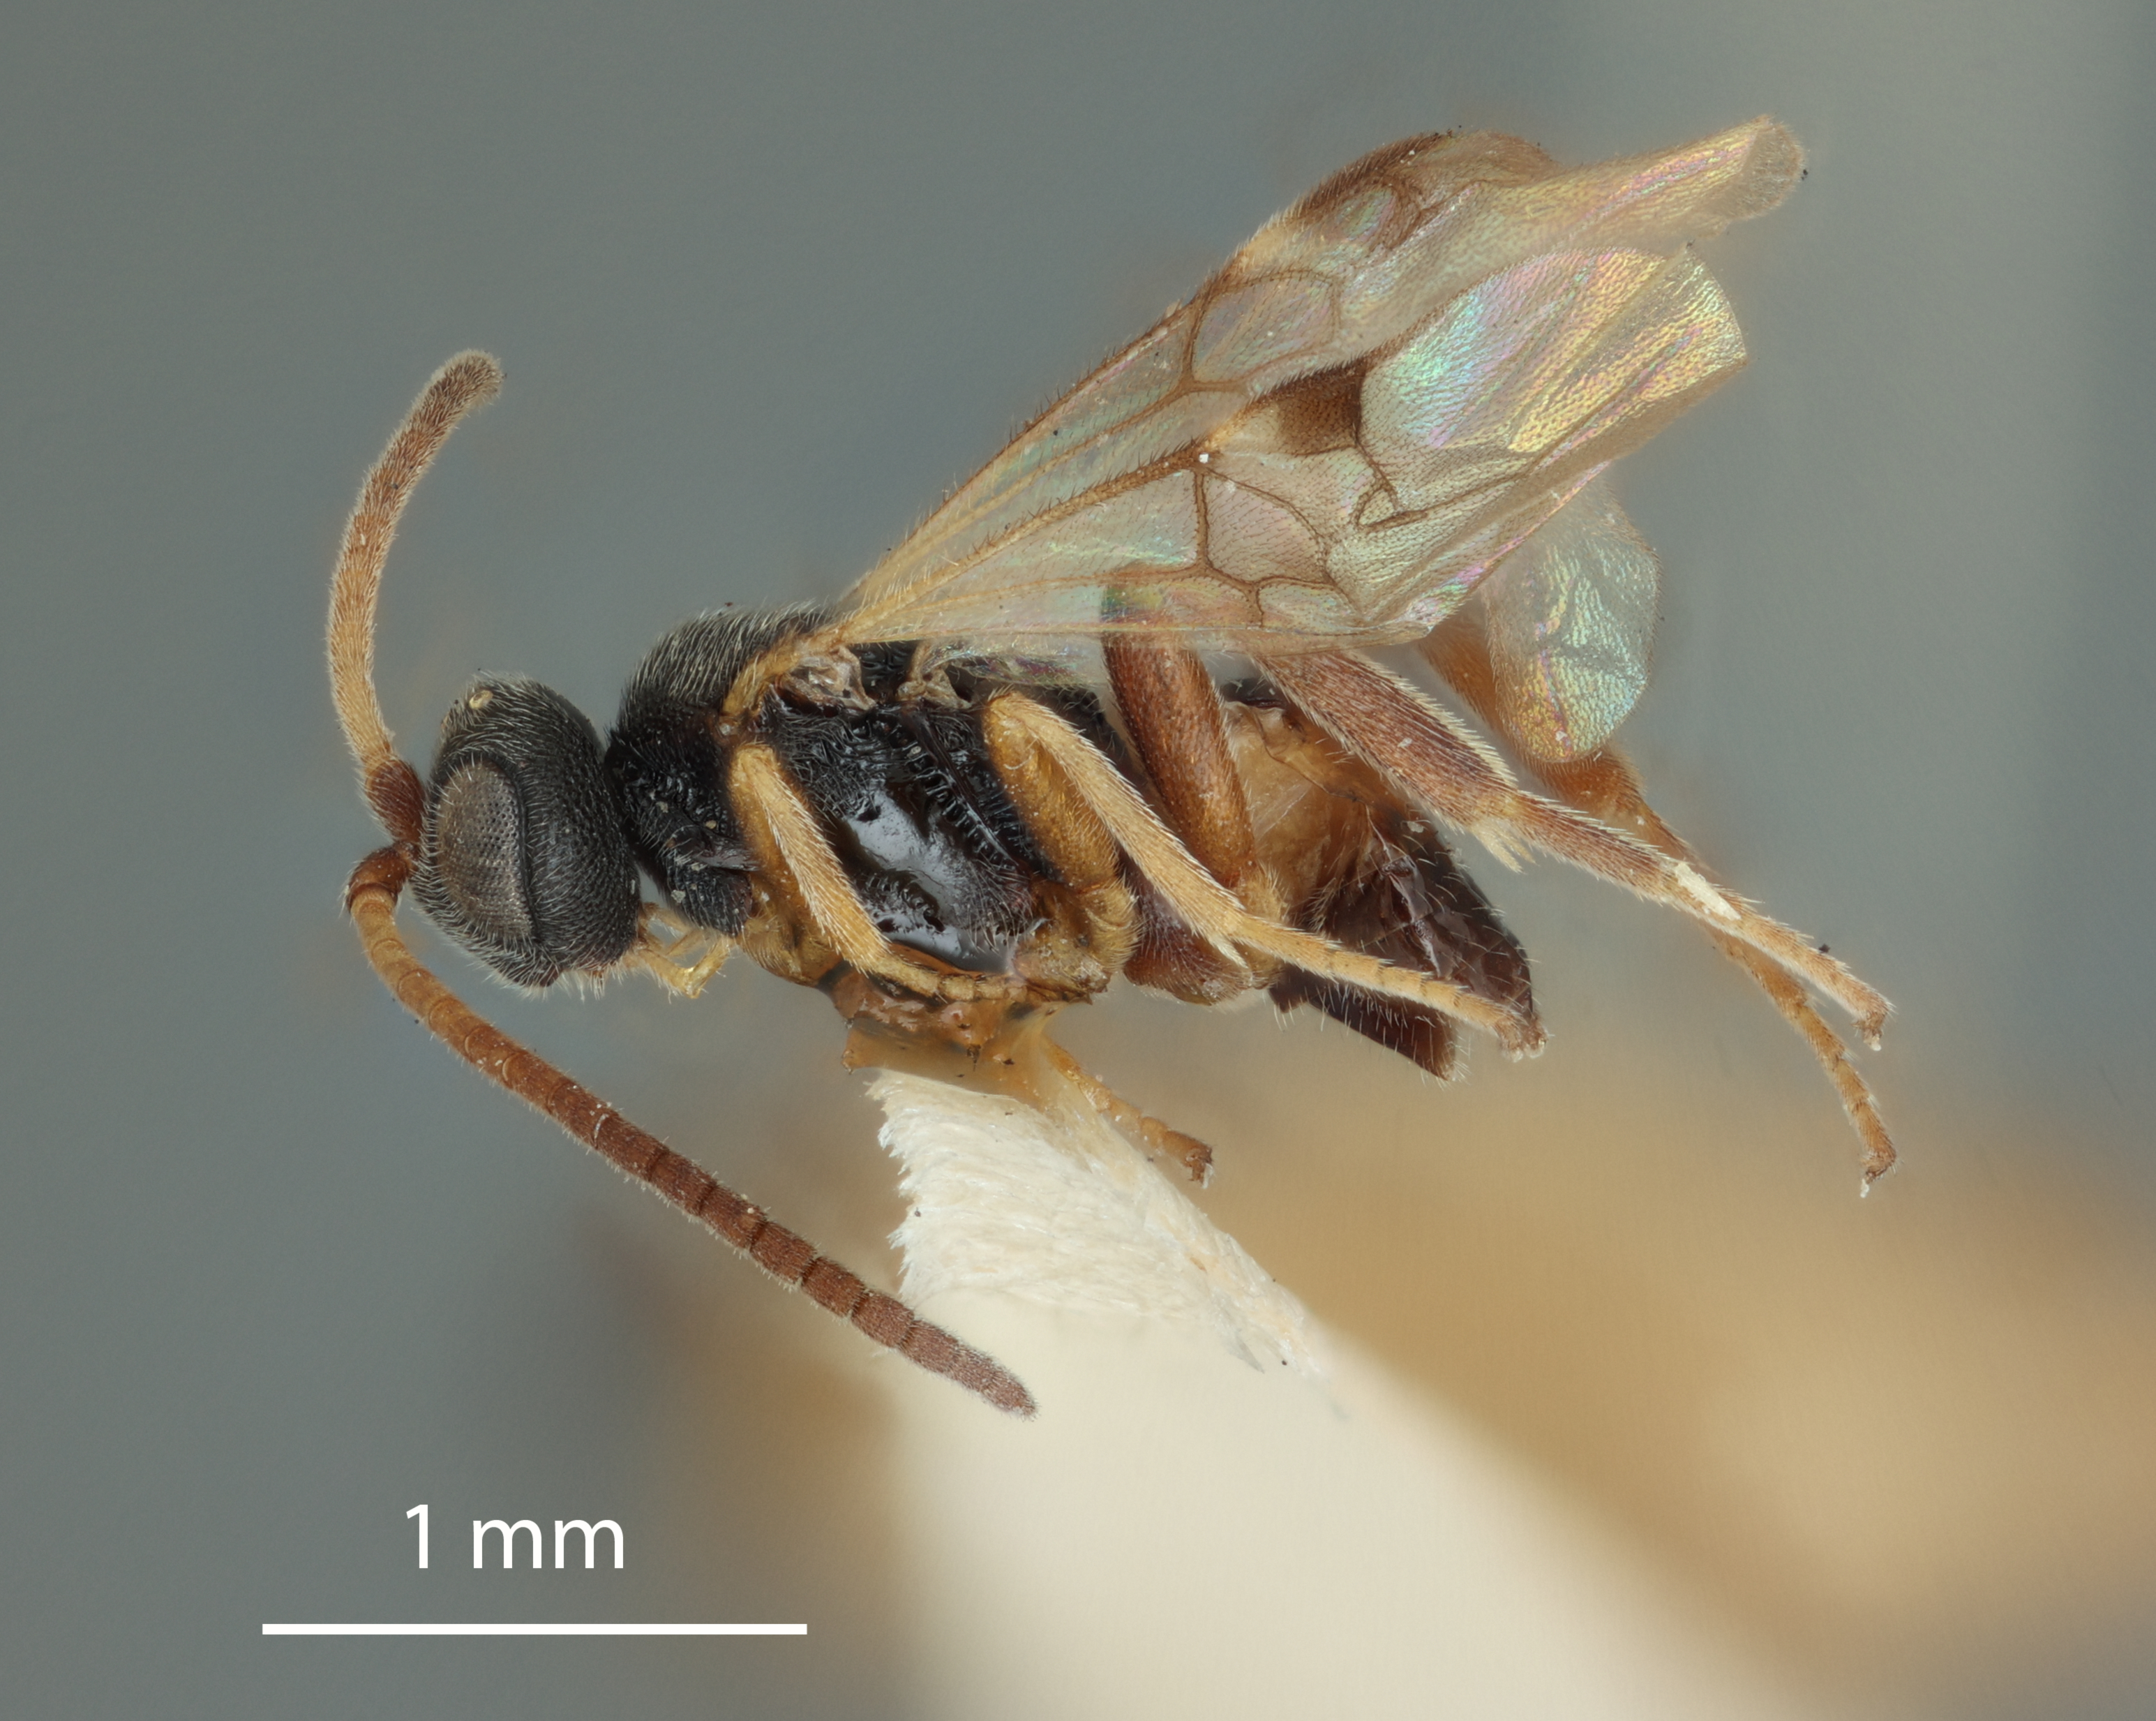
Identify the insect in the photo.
Microplitis confusus
